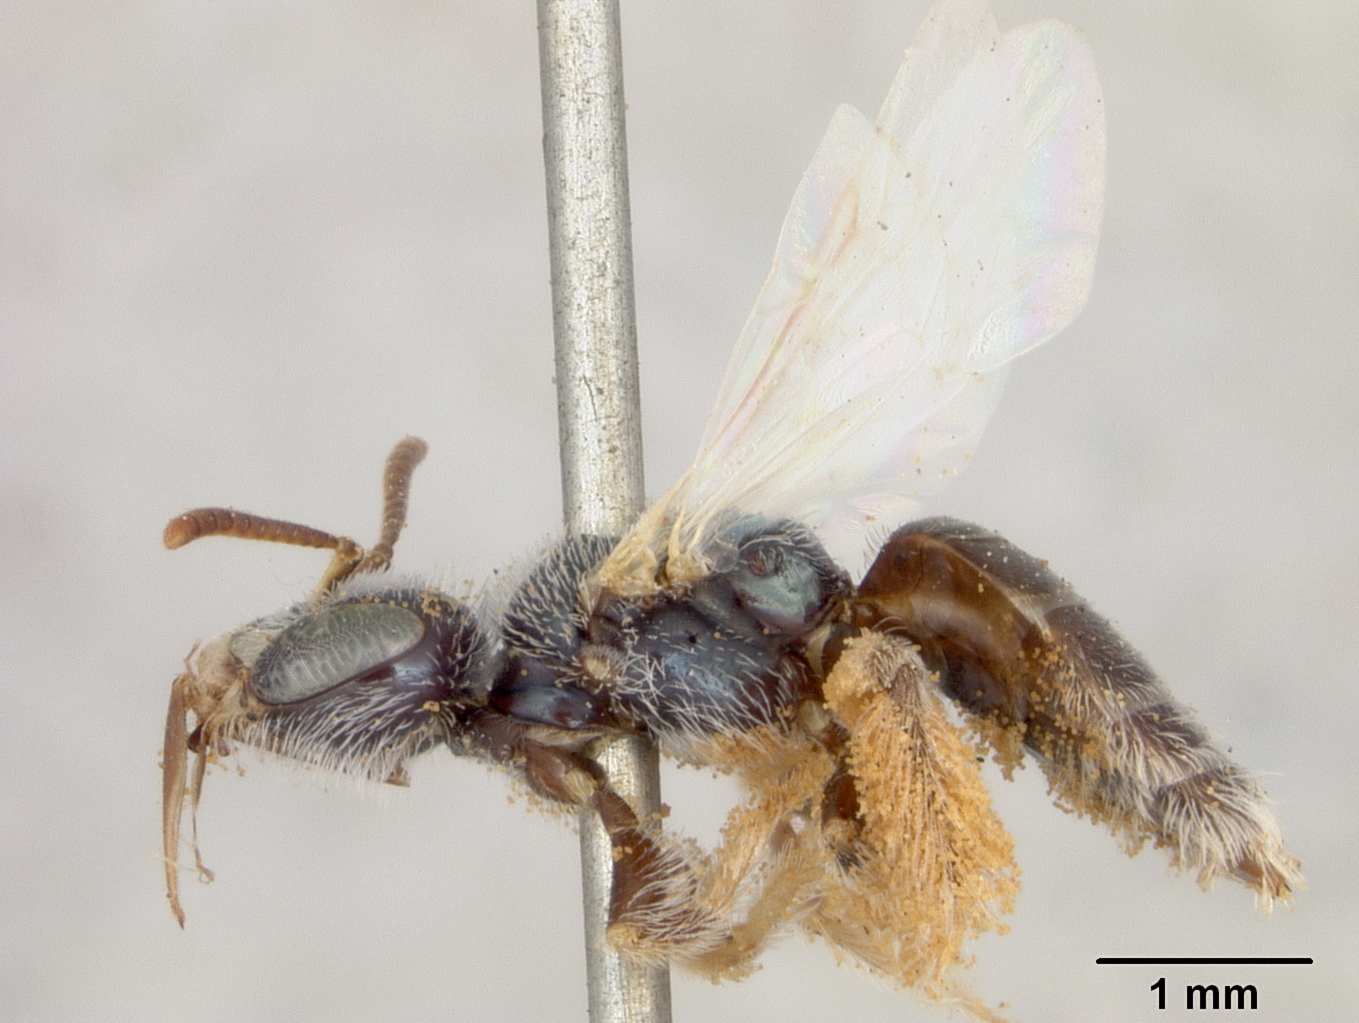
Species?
Perdita asteris
